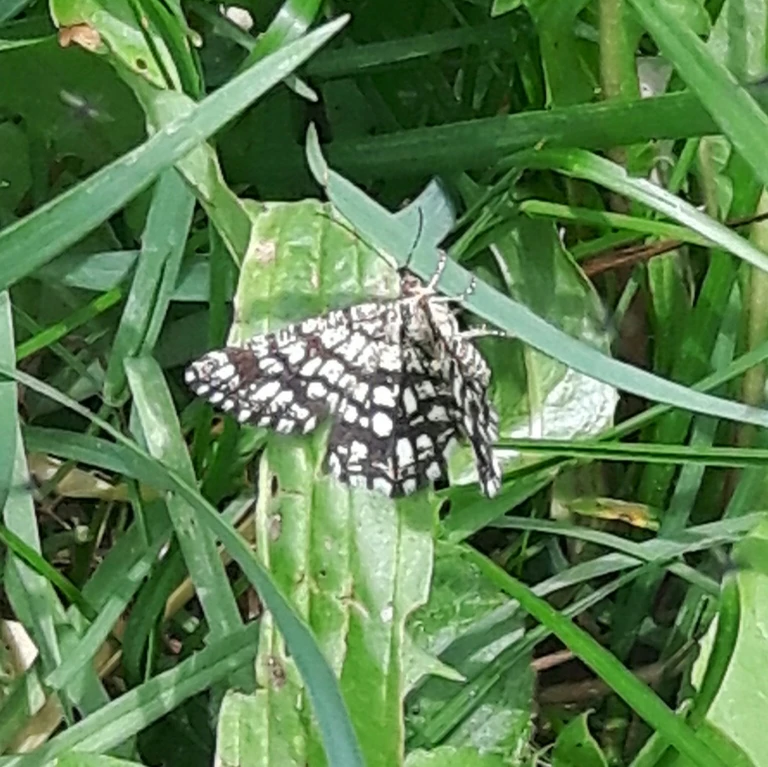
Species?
Chiasmia clathrata
